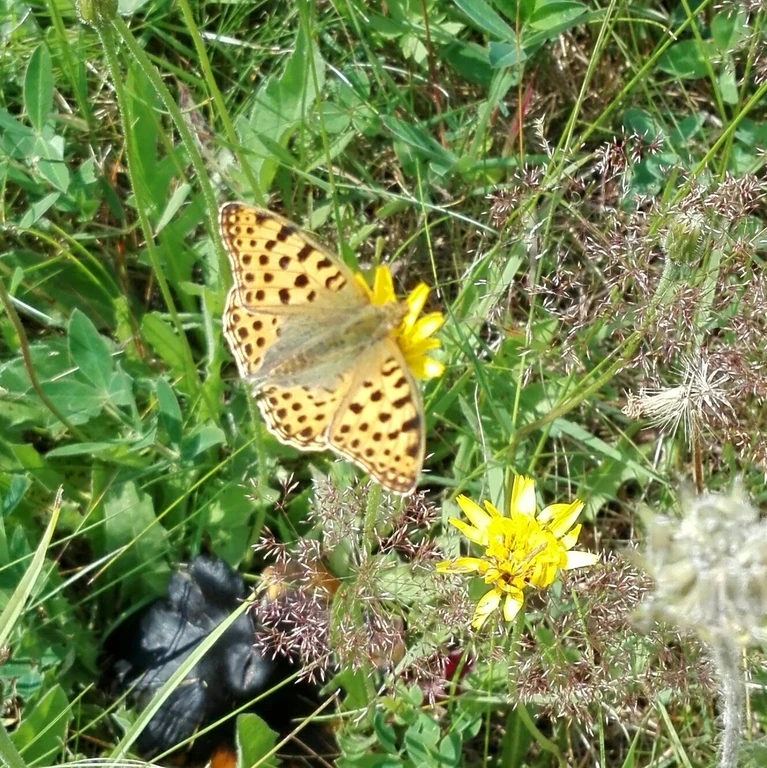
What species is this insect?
Issoria lathonia
